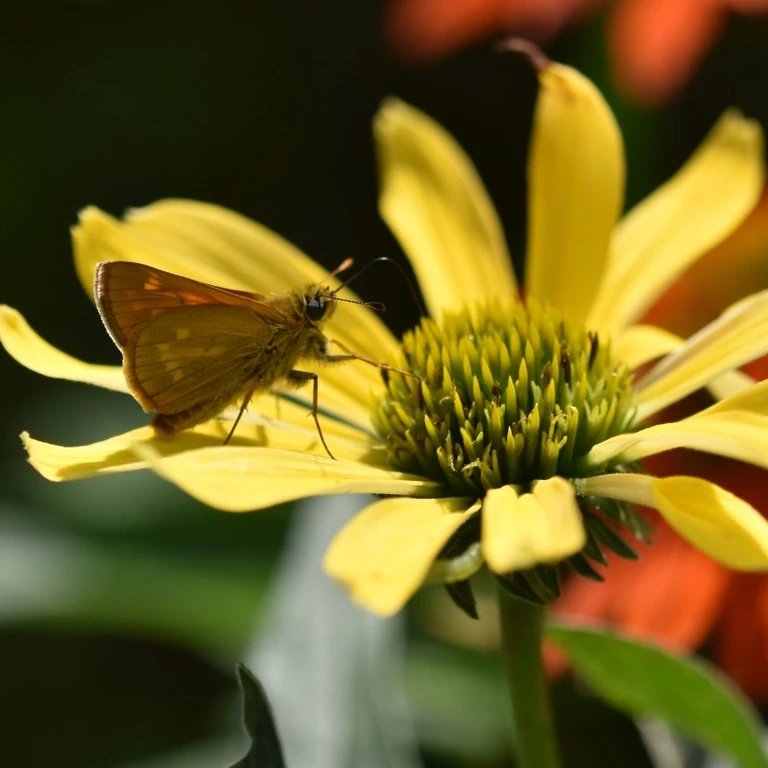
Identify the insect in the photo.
Ochlodes sylvanus (also Ochlodes venata)
